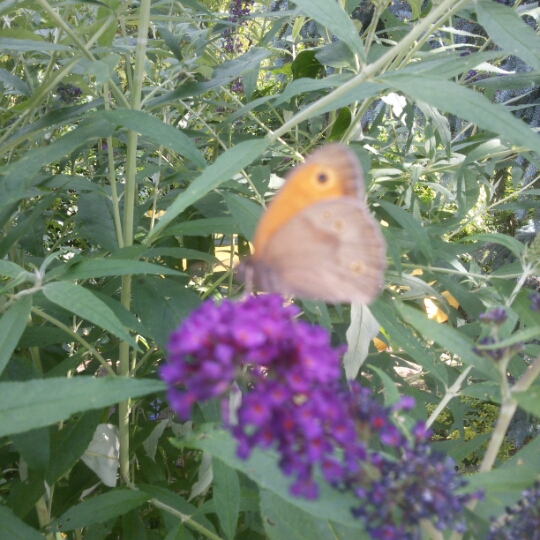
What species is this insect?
Maniola jurtina
